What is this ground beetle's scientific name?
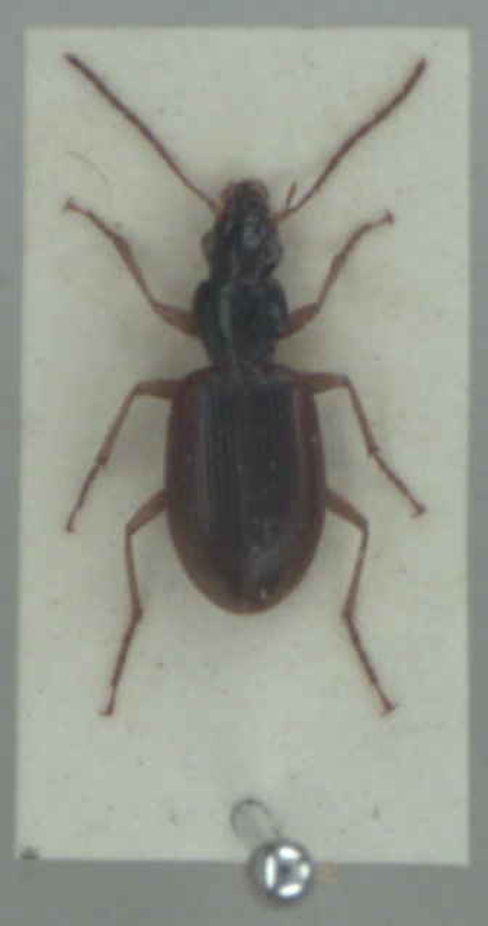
Paranchus albipes
